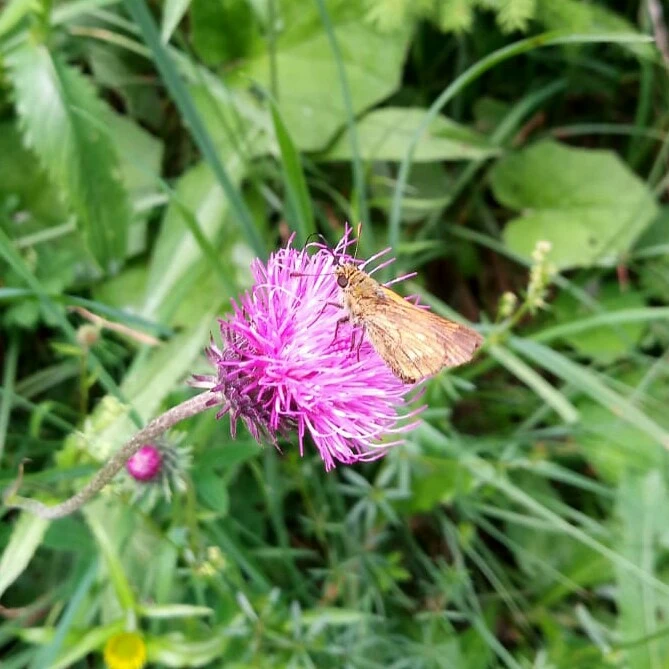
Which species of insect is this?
Ochlodes sylvanus (also Ochlodes venata)
